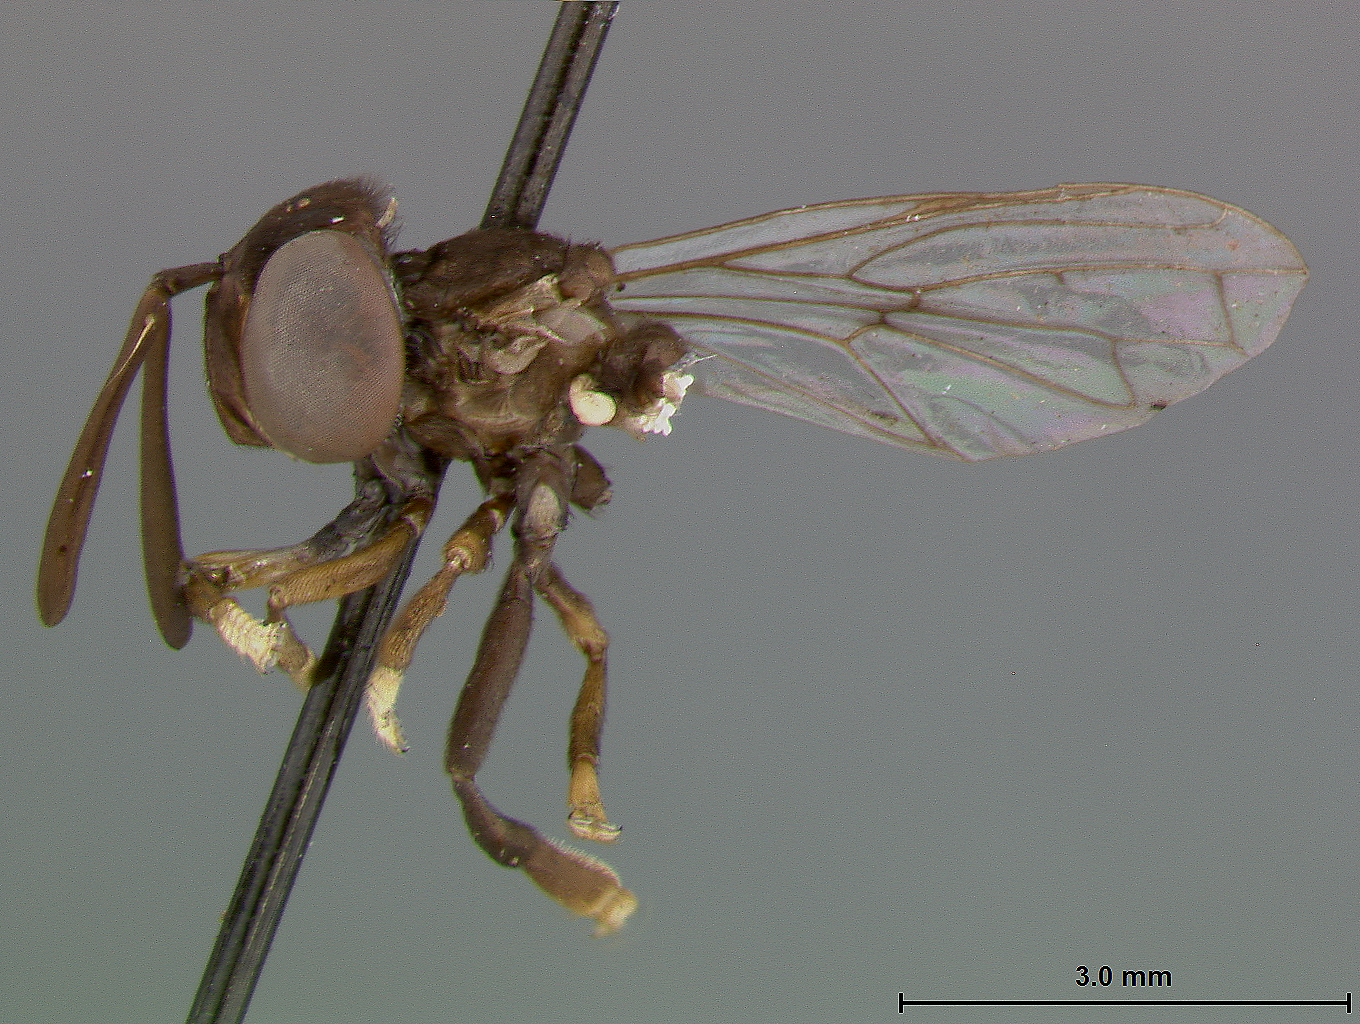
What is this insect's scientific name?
Bardistopus papuanum
